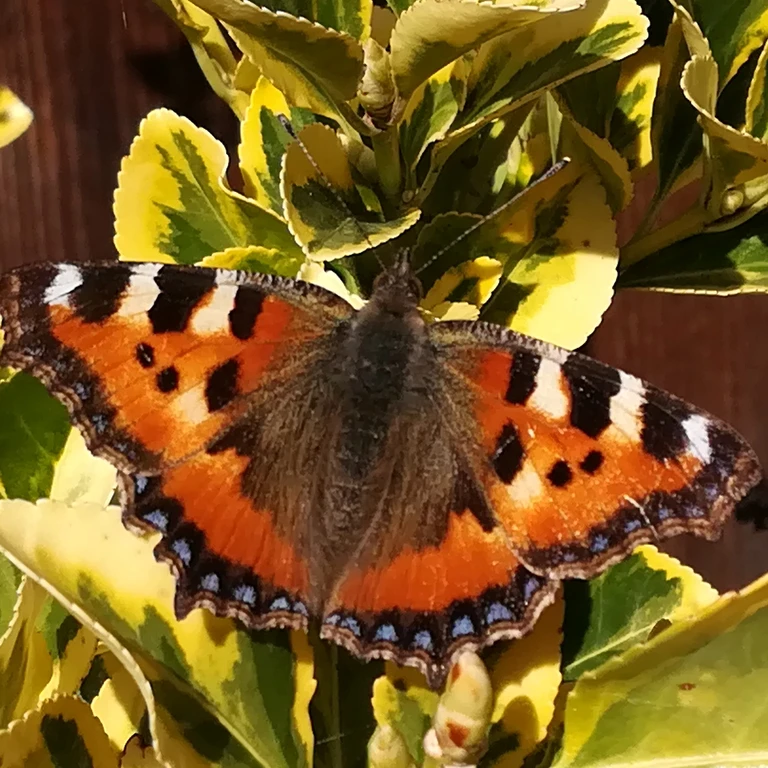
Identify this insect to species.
Aglais urticae
